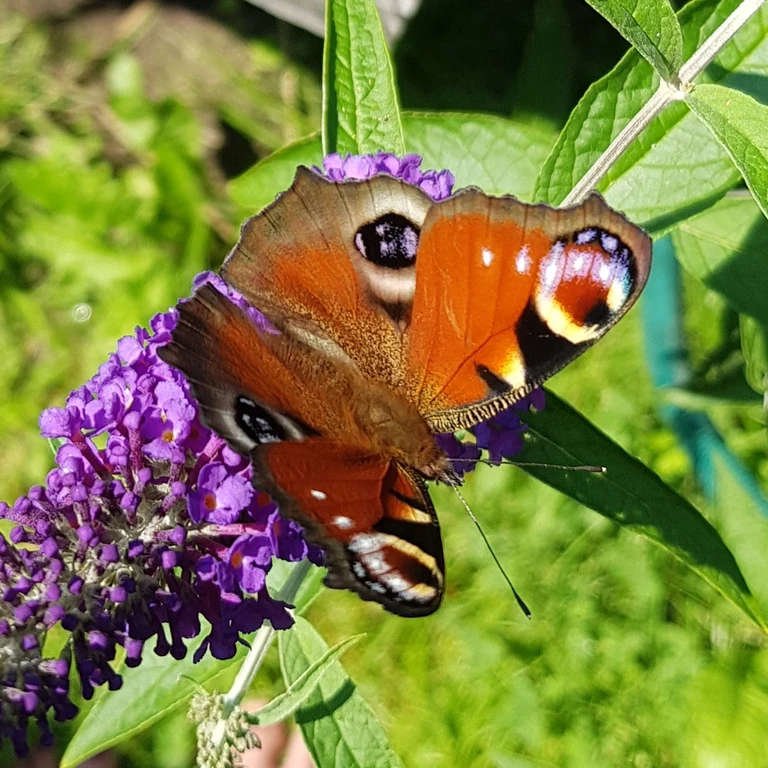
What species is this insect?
Aglais io
